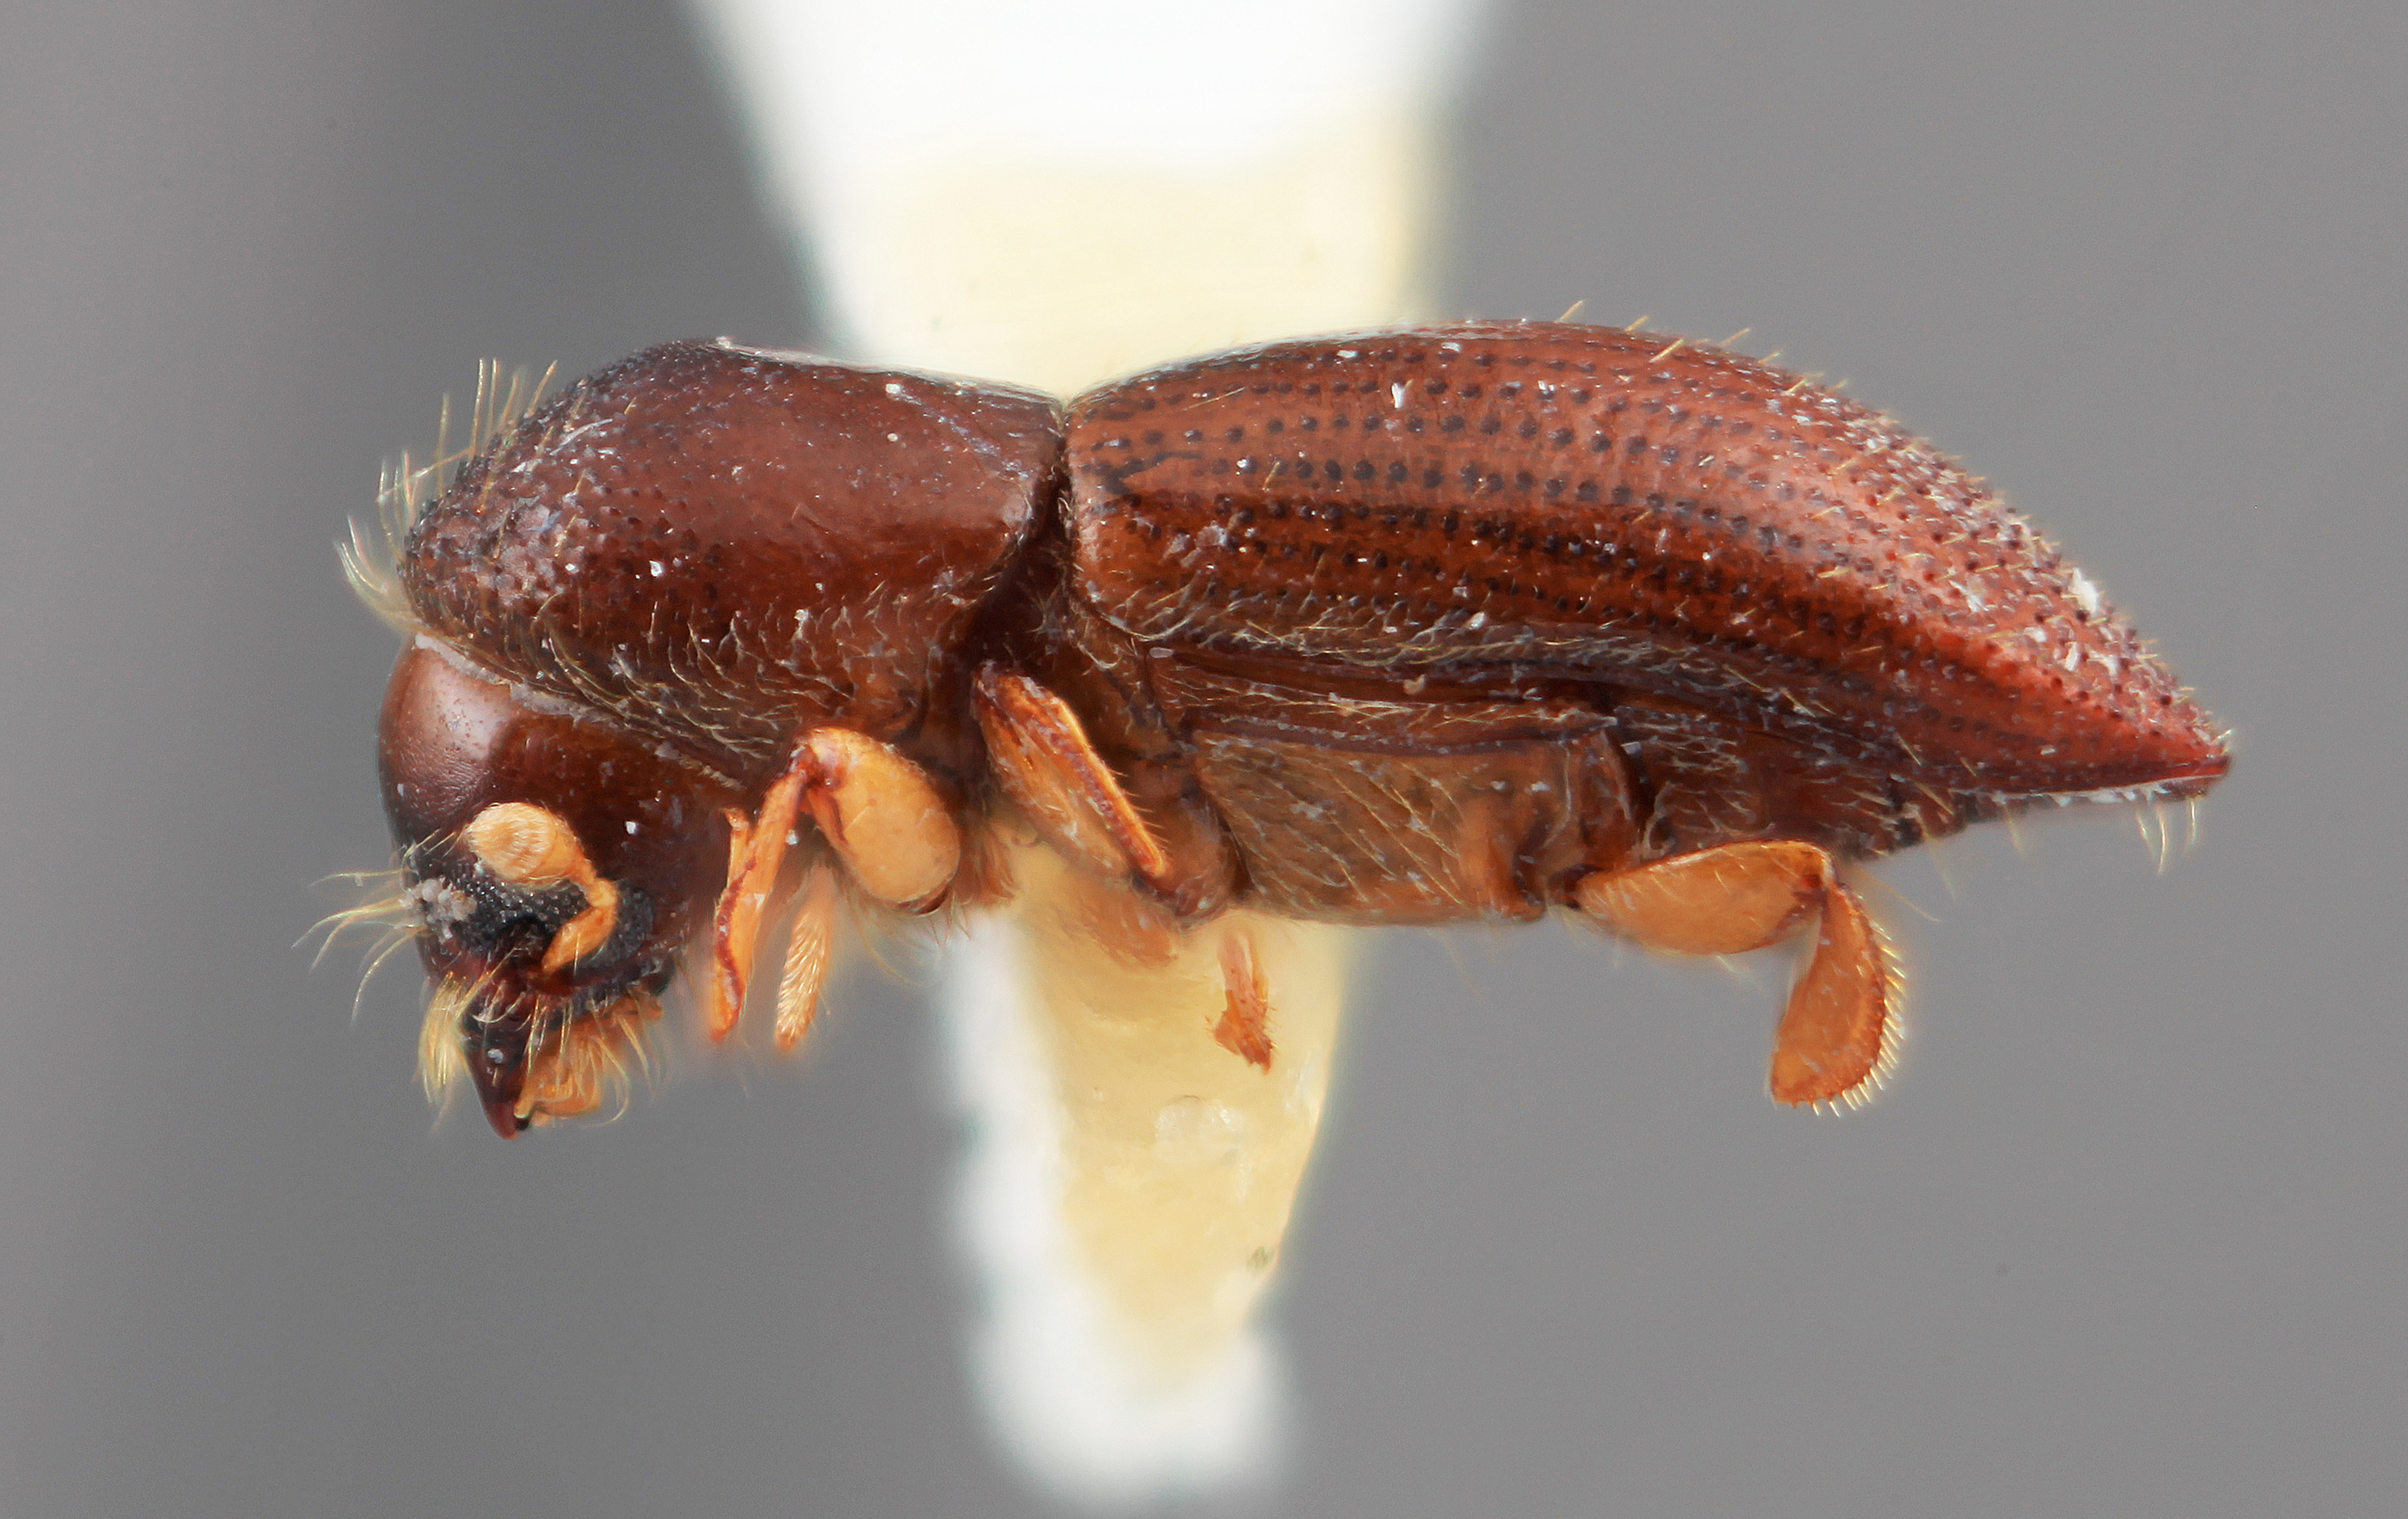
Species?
Xyleborus concentus
